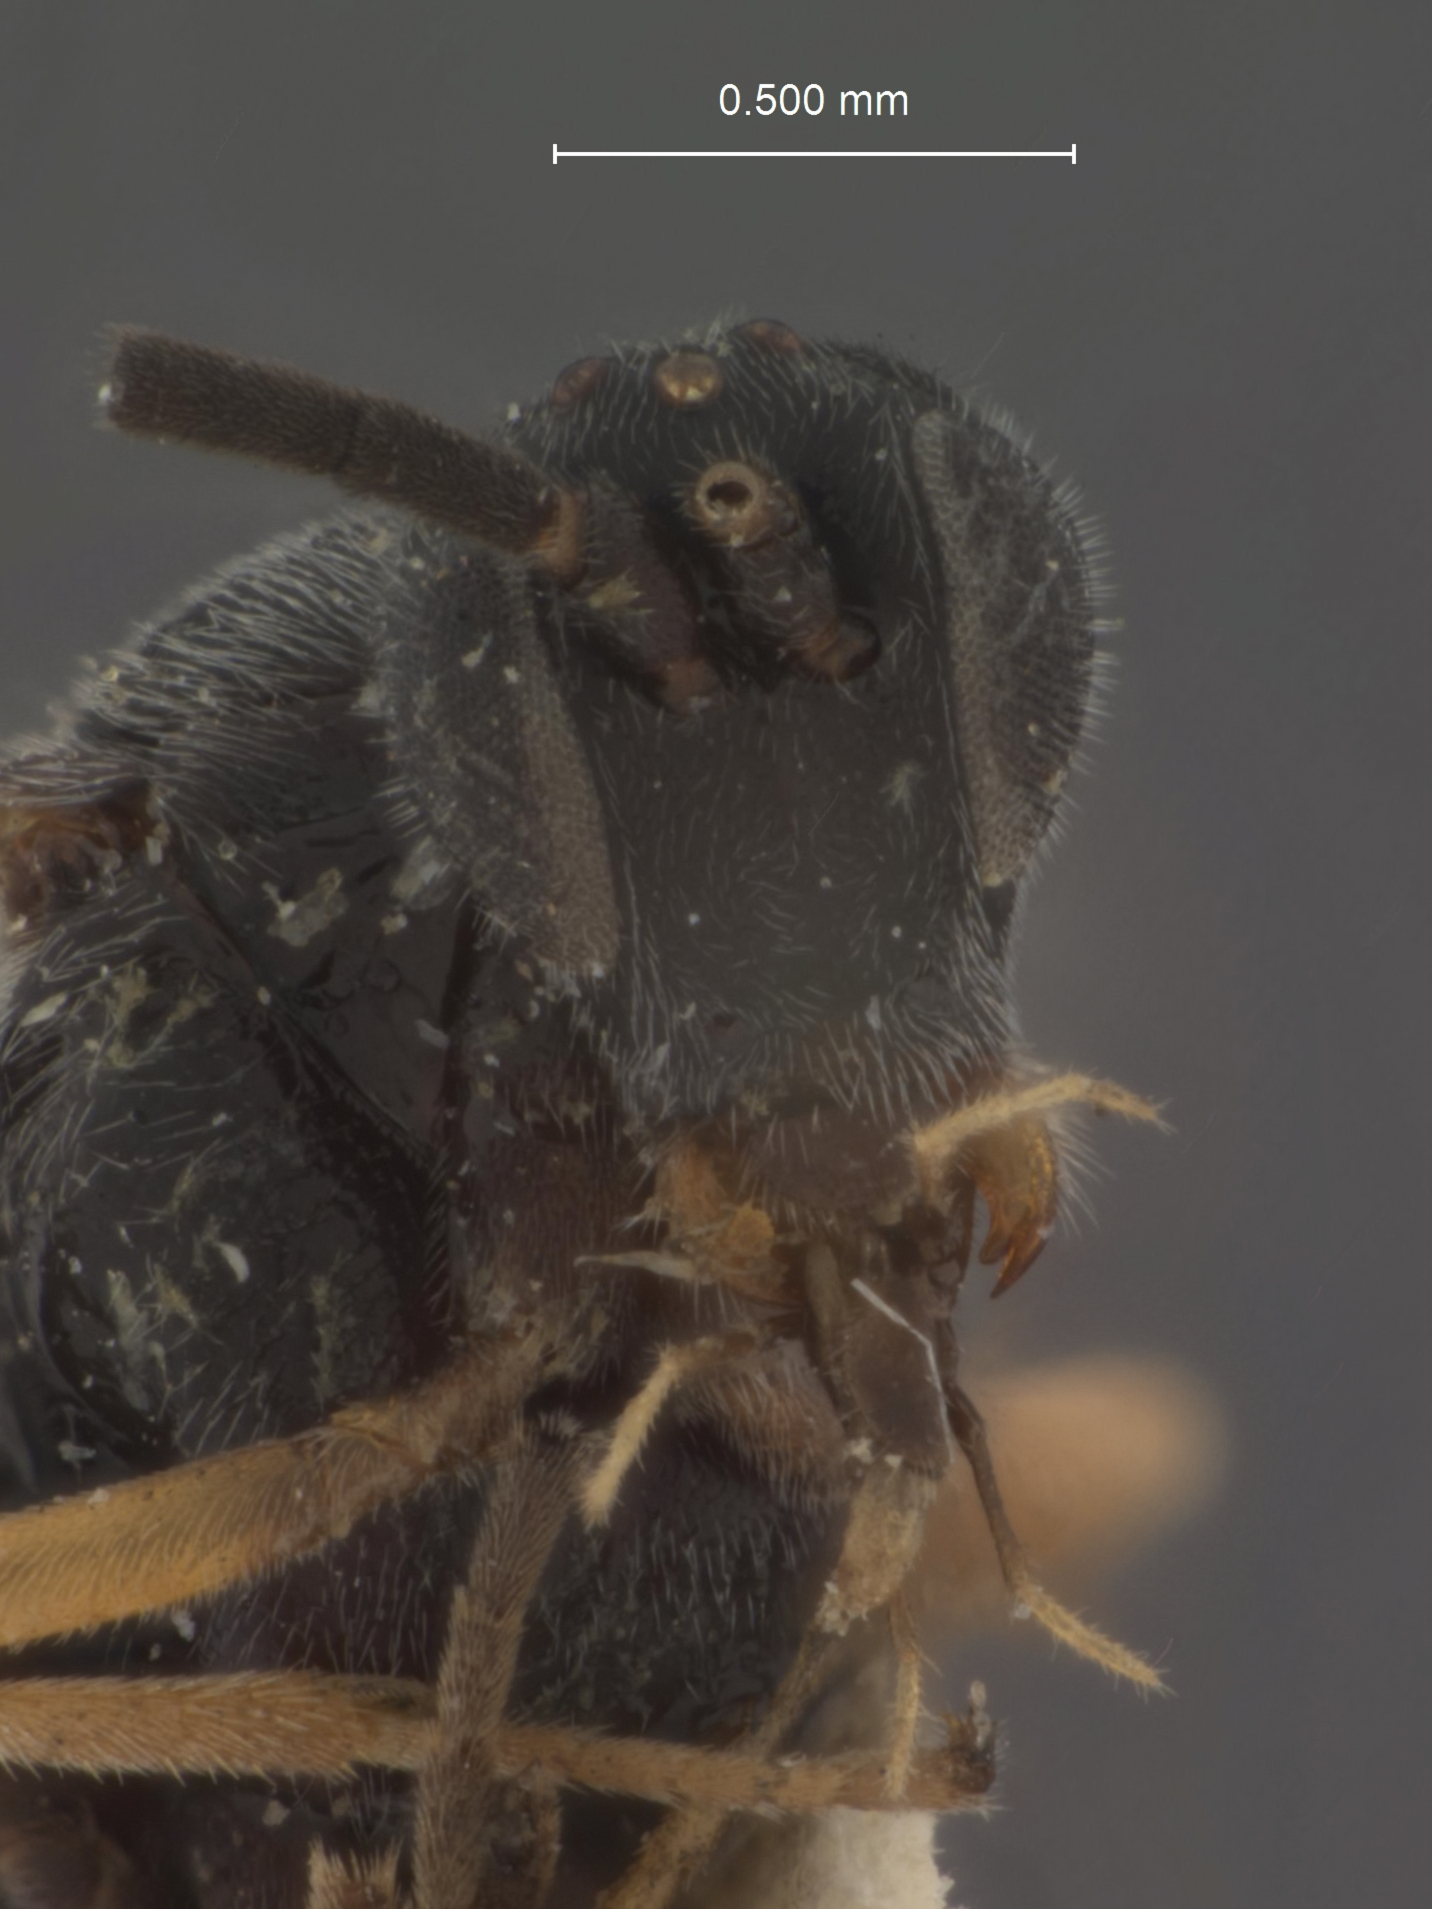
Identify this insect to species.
Apanteles banksi
